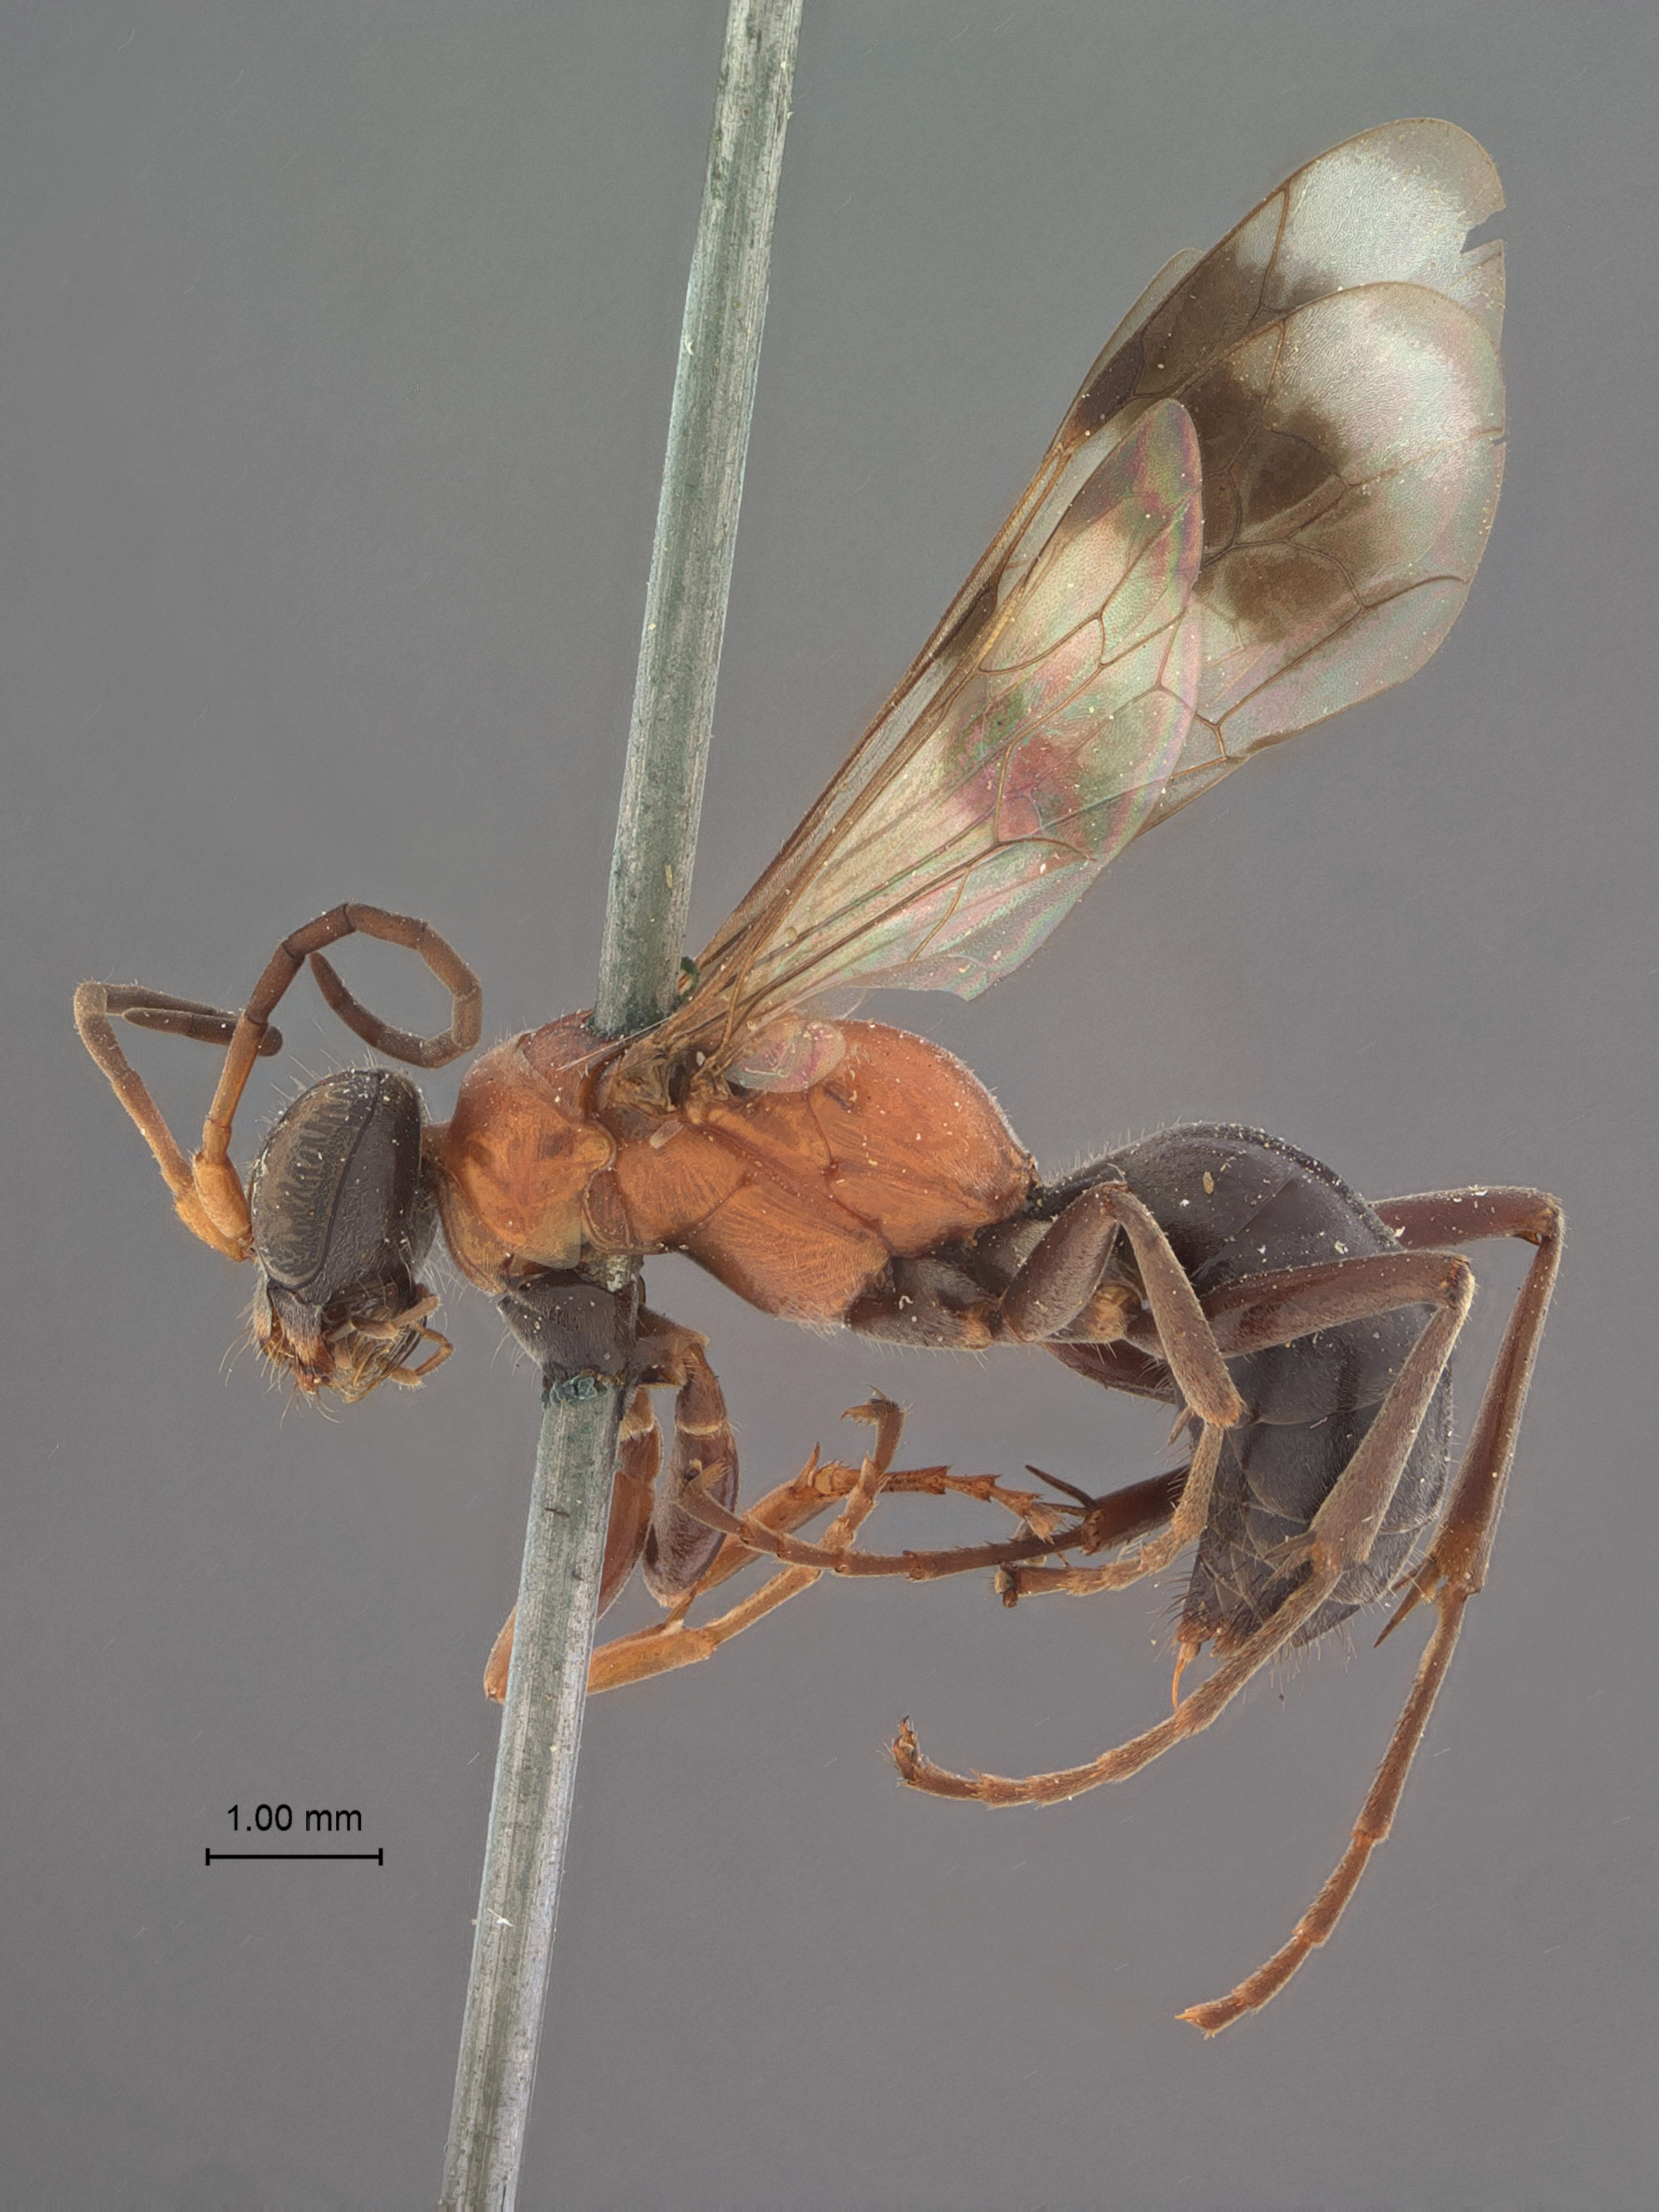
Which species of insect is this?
Dipogon thoracicus
